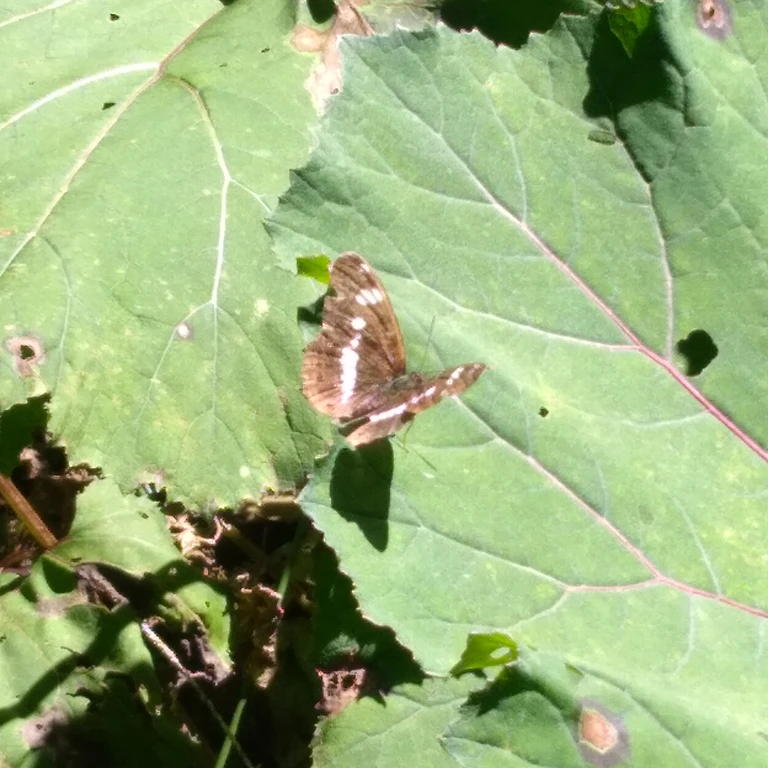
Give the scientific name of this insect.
Limenitis camilla (also Ladoga camilla)
